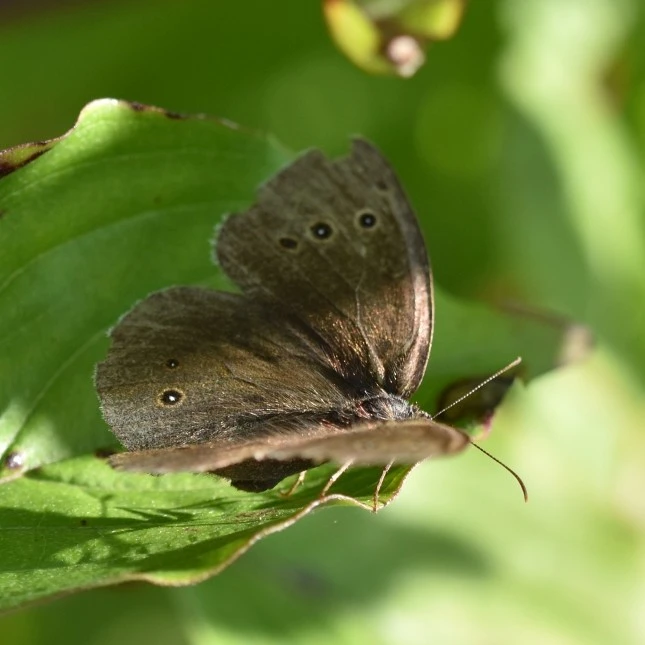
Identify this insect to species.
Aphantopus hyperantus
